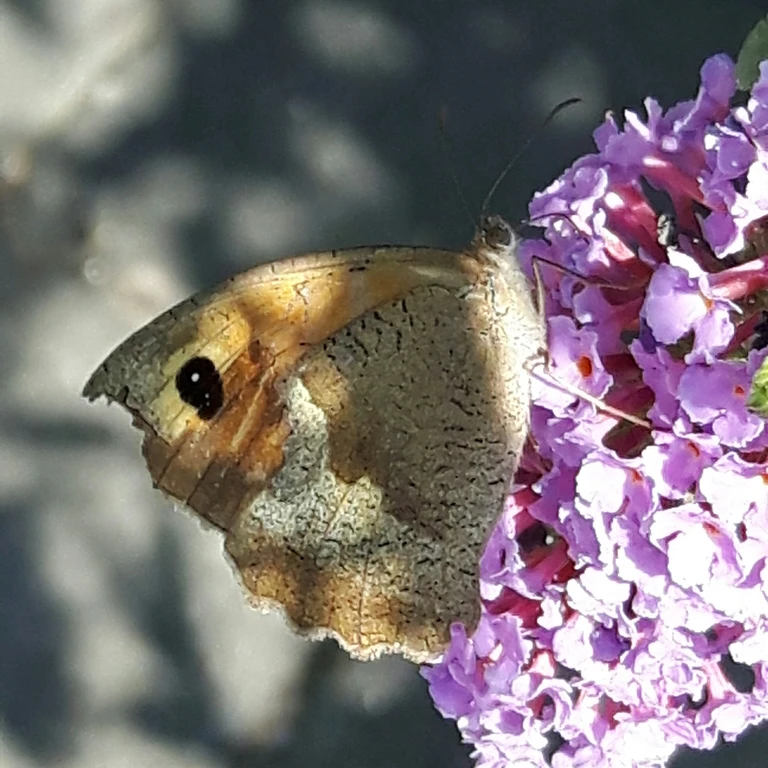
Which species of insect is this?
Maniola jurtina
